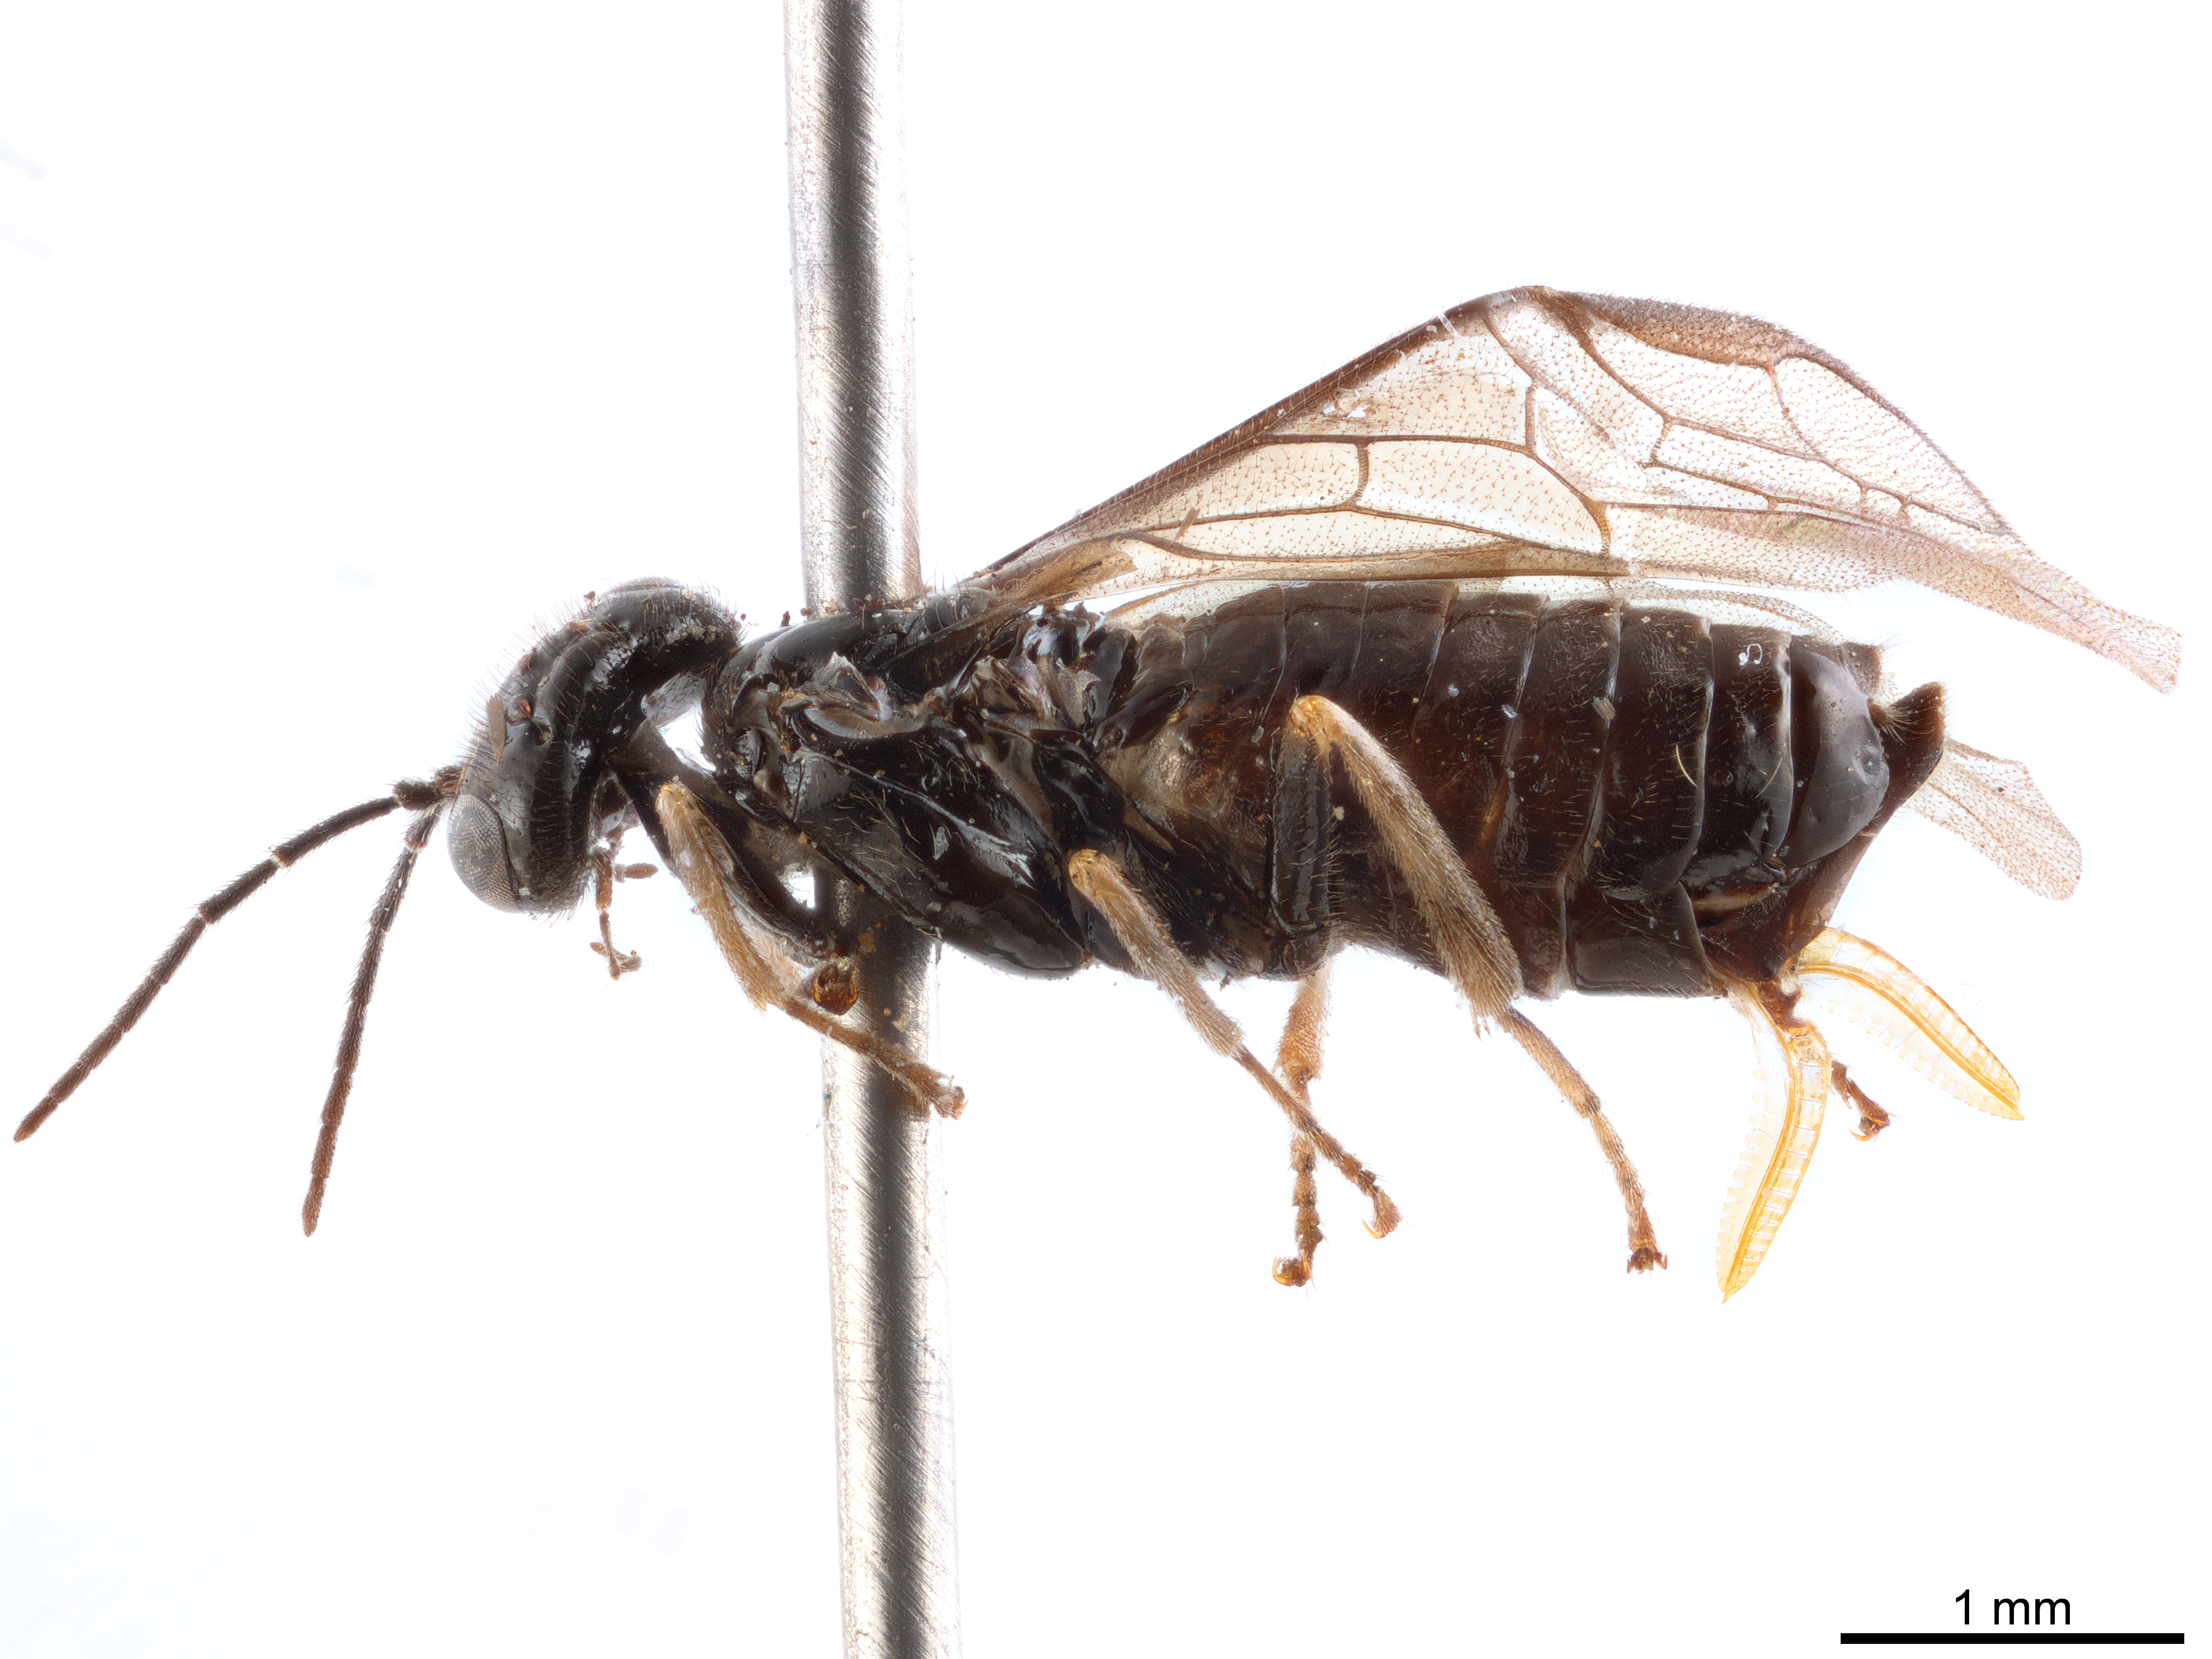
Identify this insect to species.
Notofenusa surosa
